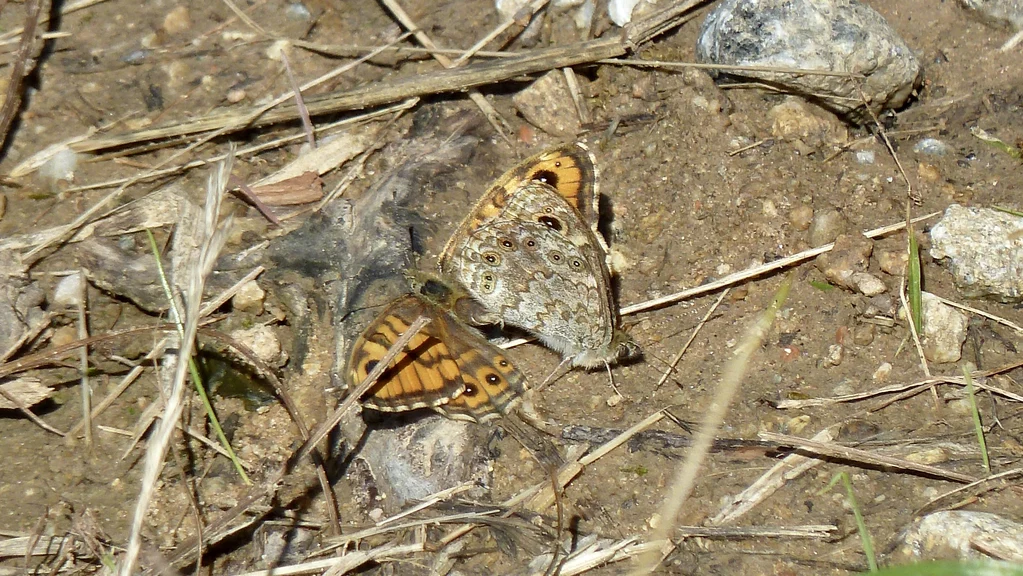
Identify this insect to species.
Lasiommata megera (also Pararge megera)
